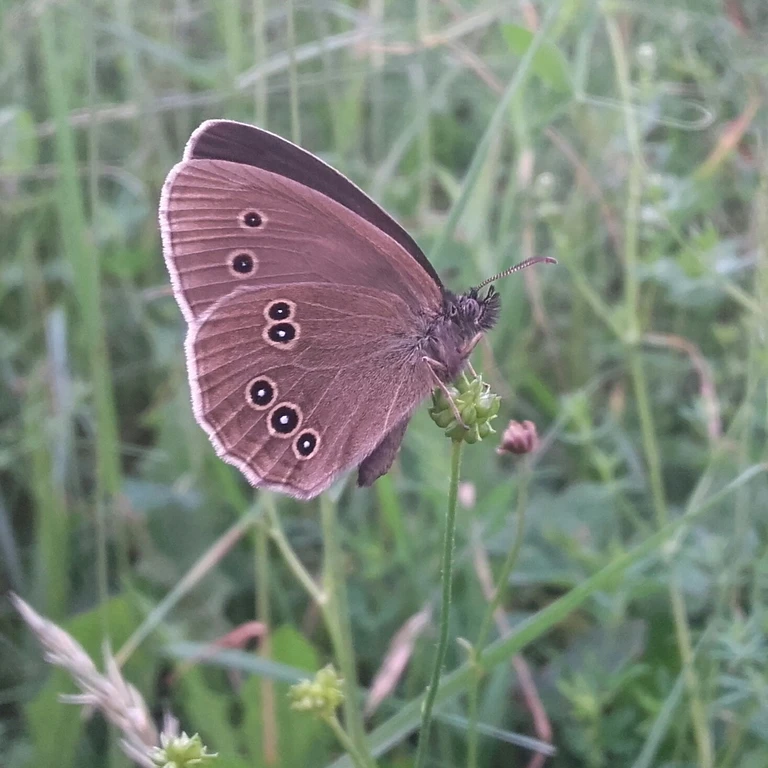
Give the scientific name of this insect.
Aphantopus hyperantus
